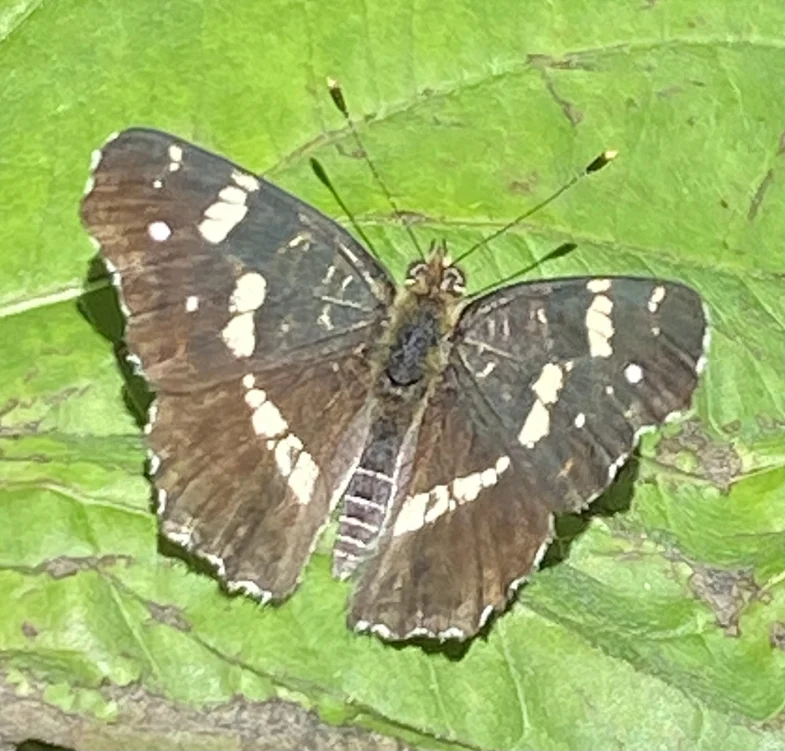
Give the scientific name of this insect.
Araschnia levana
